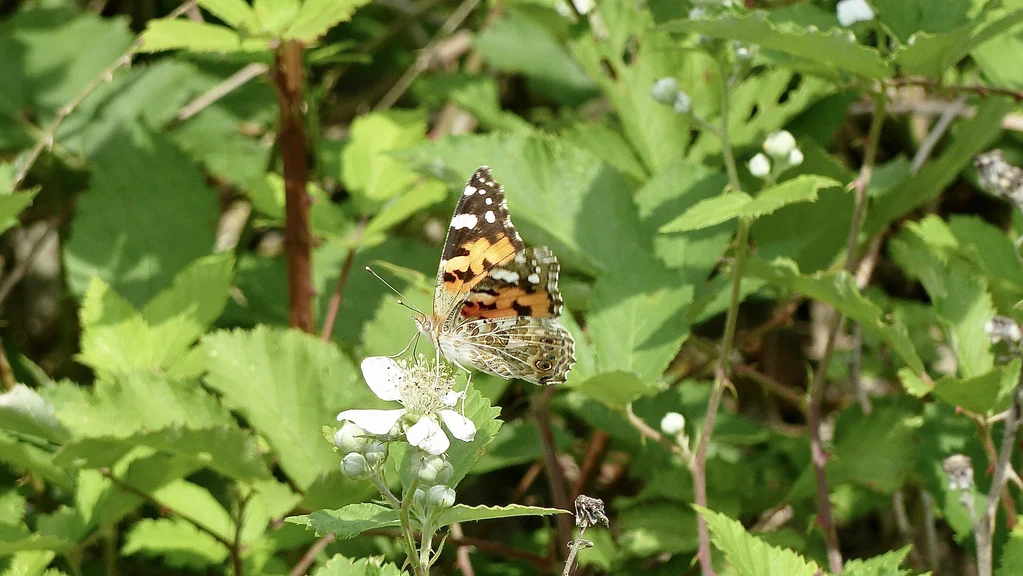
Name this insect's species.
Vanessa cardui
